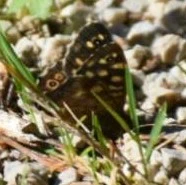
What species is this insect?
Pararge aegeria
